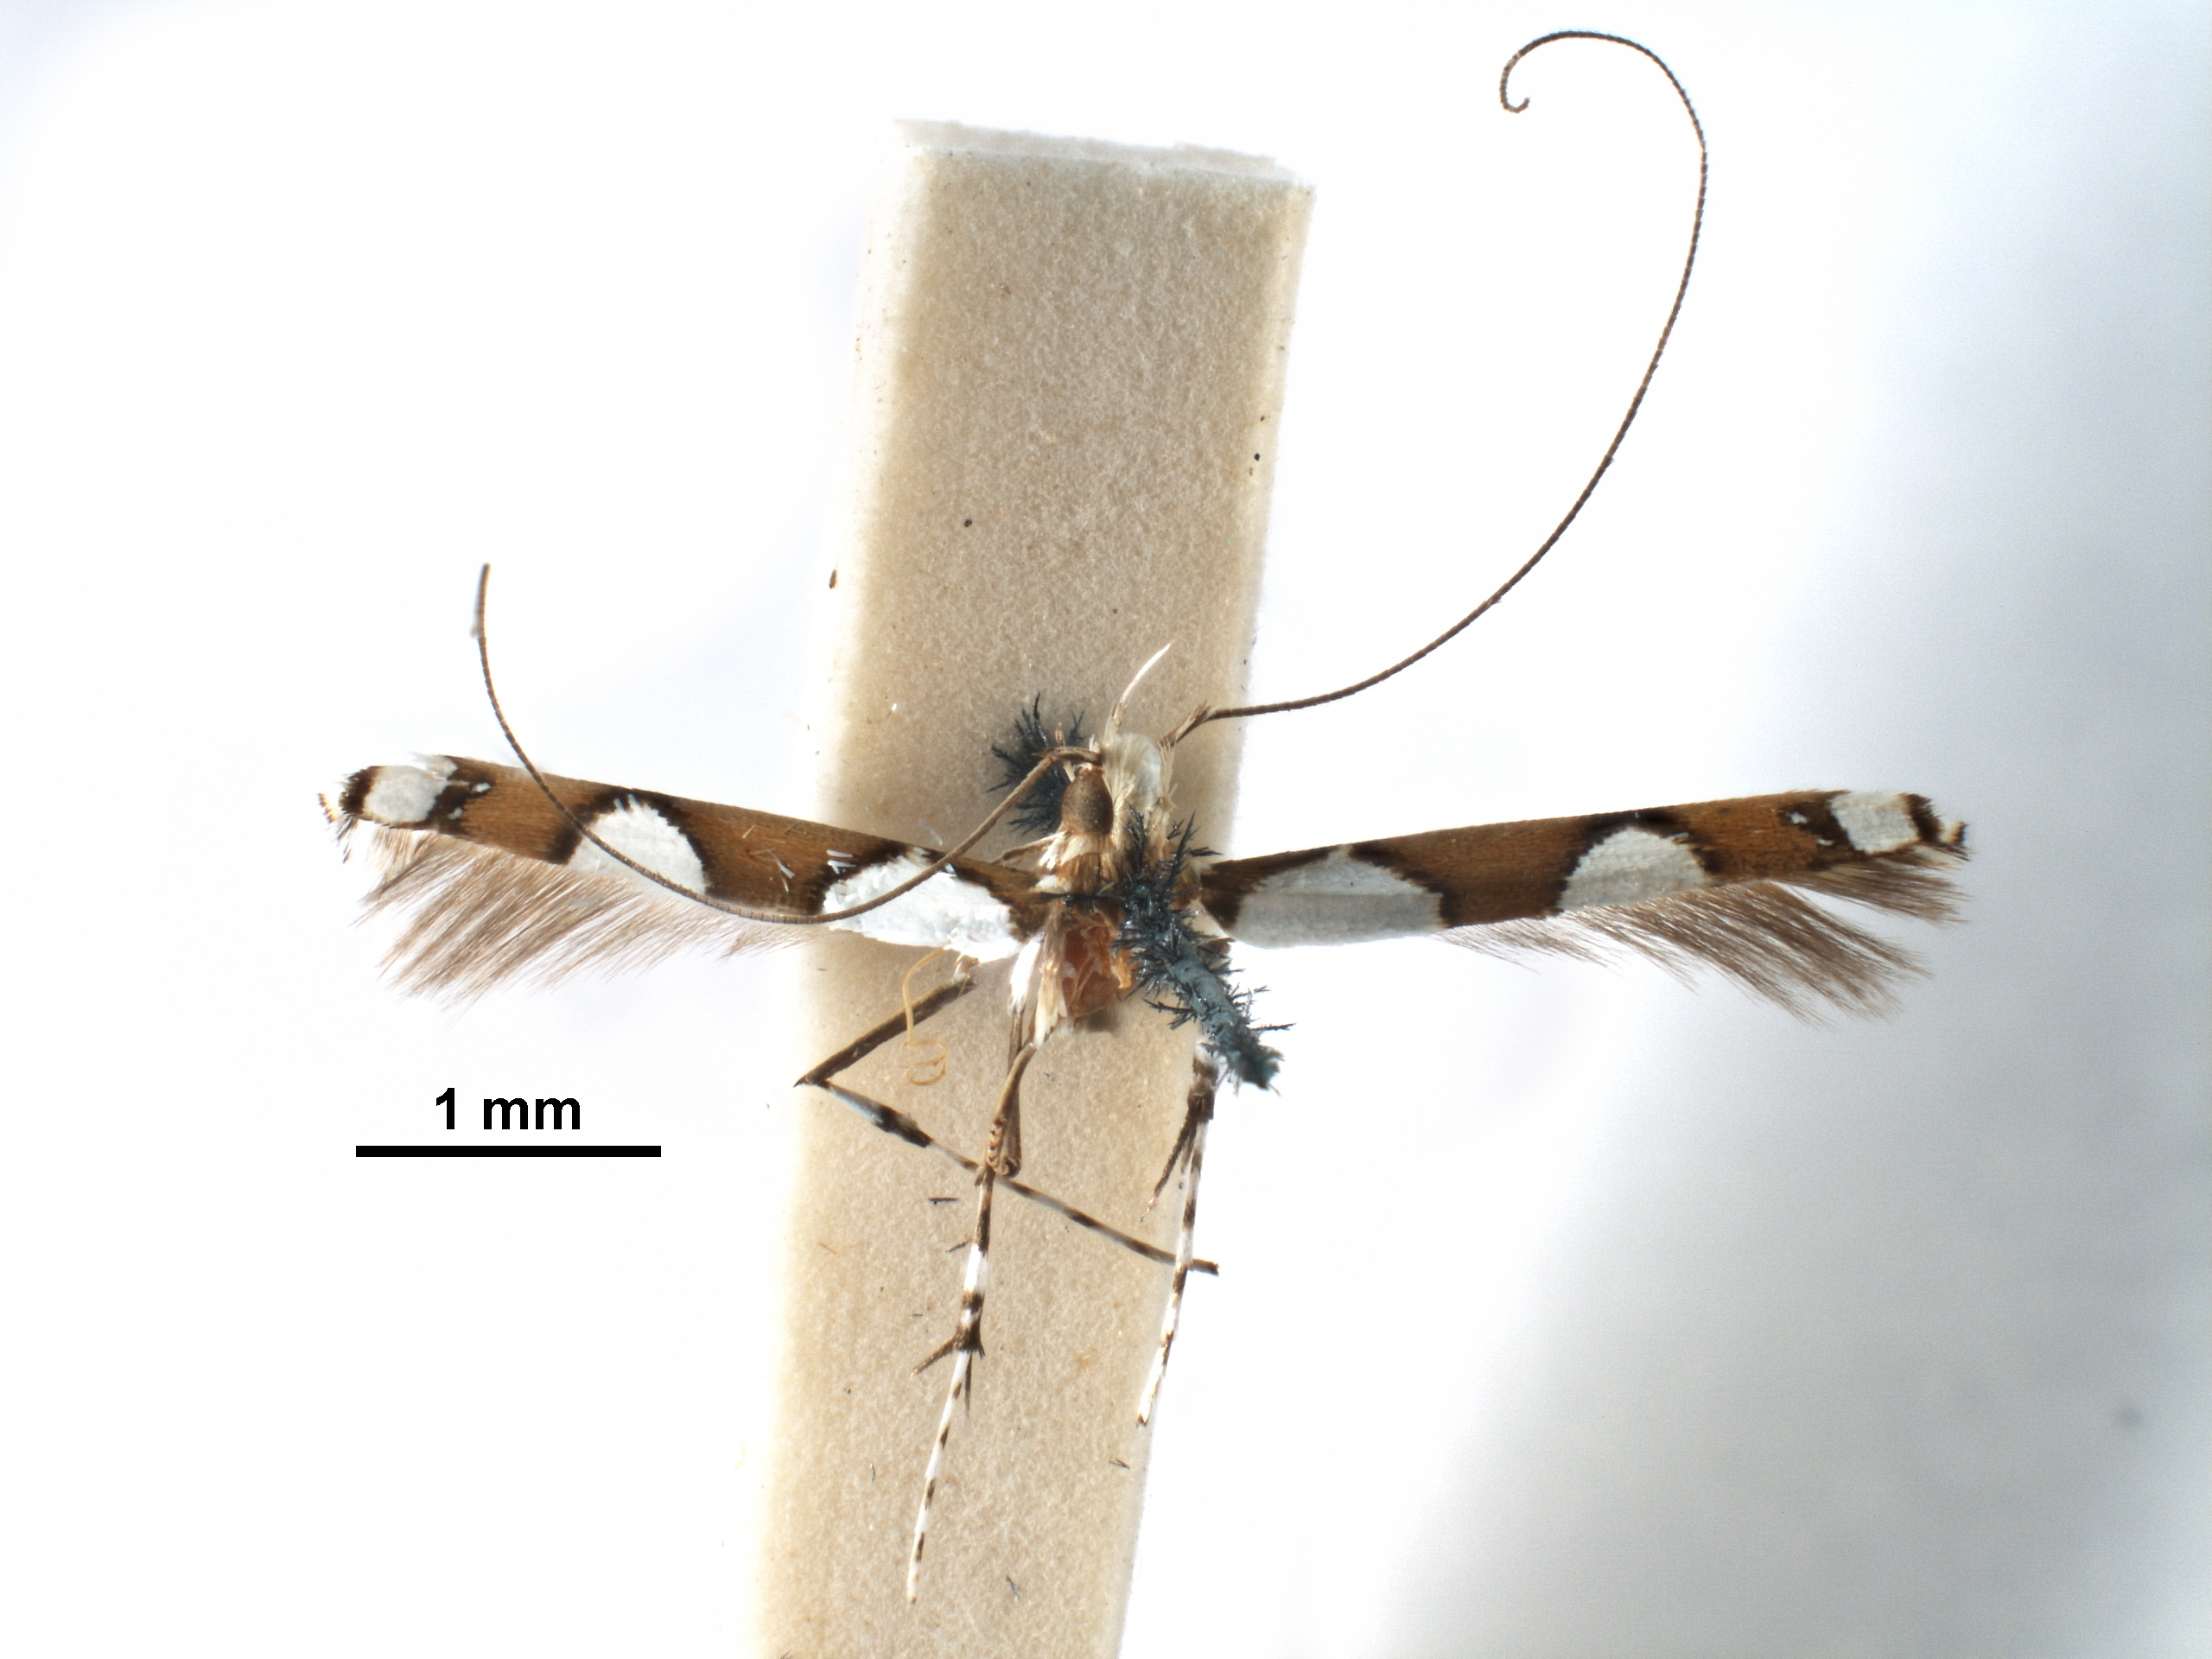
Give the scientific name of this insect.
Monocercops resplendens
